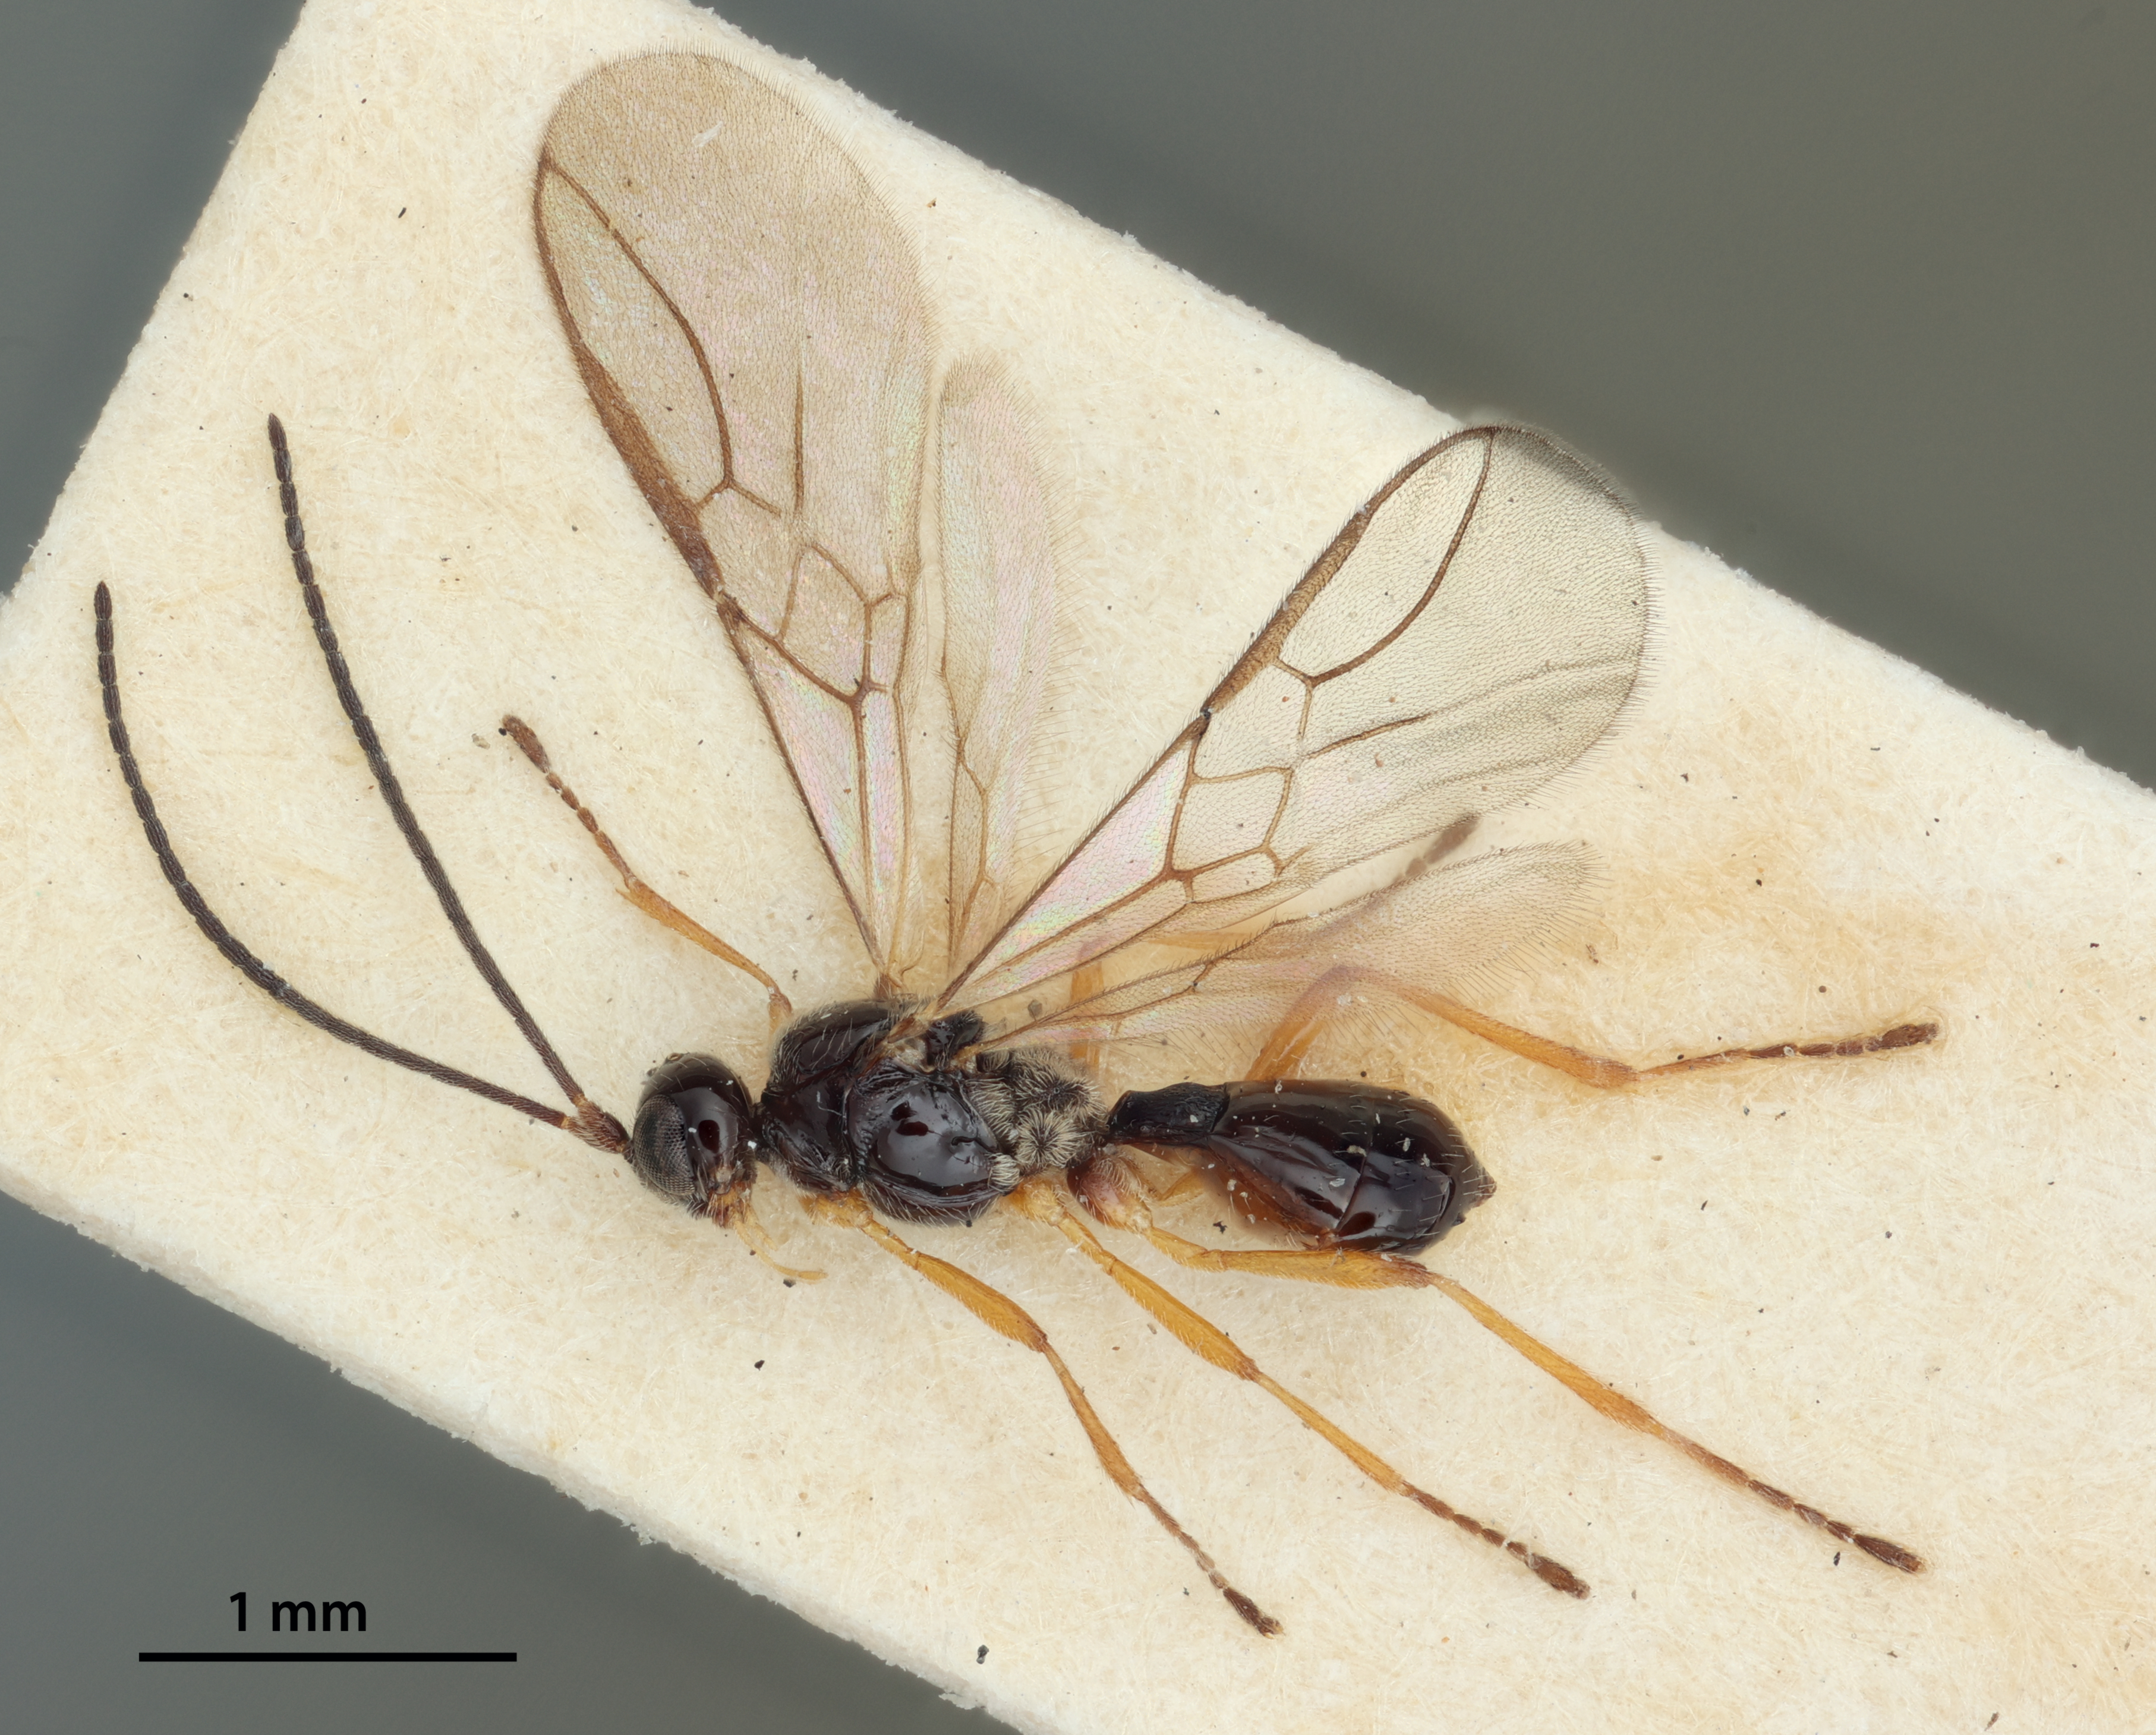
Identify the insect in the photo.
Gyrocampa propodealis
